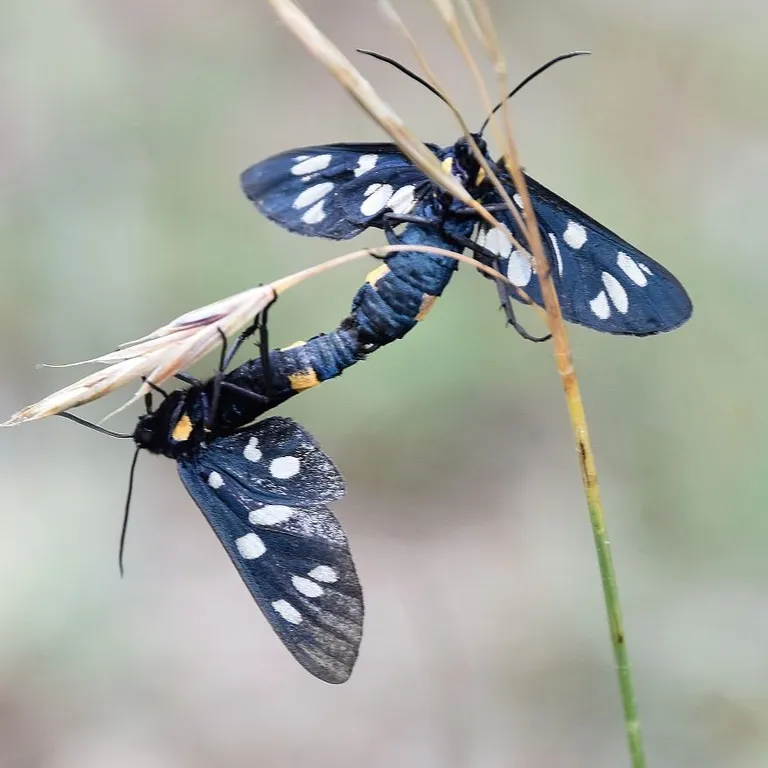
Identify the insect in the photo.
Amata phegea
